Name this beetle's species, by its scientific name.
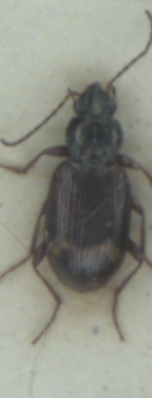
Bembidion dentellum
